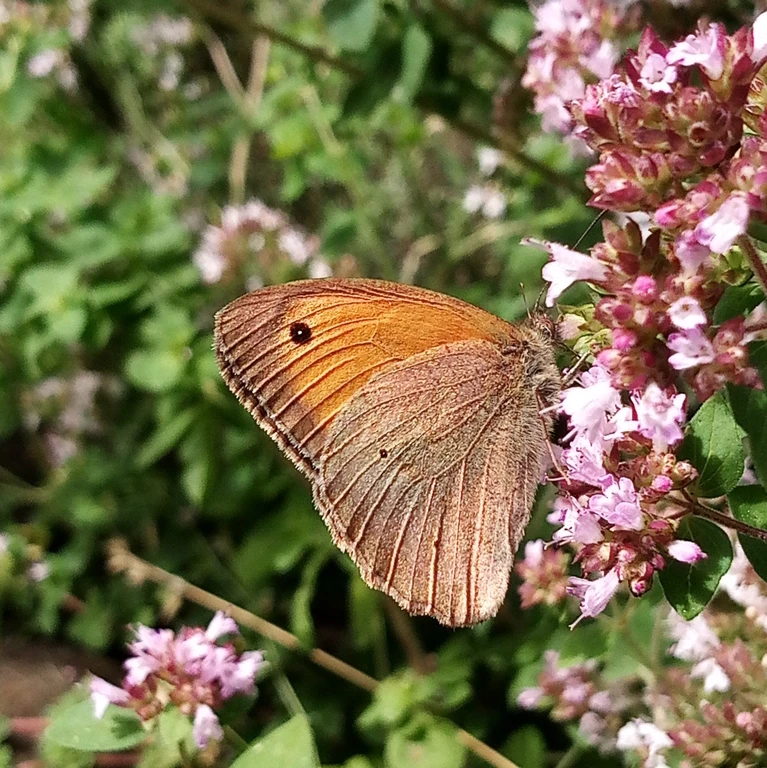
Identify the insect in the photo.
Maniola jurtina
